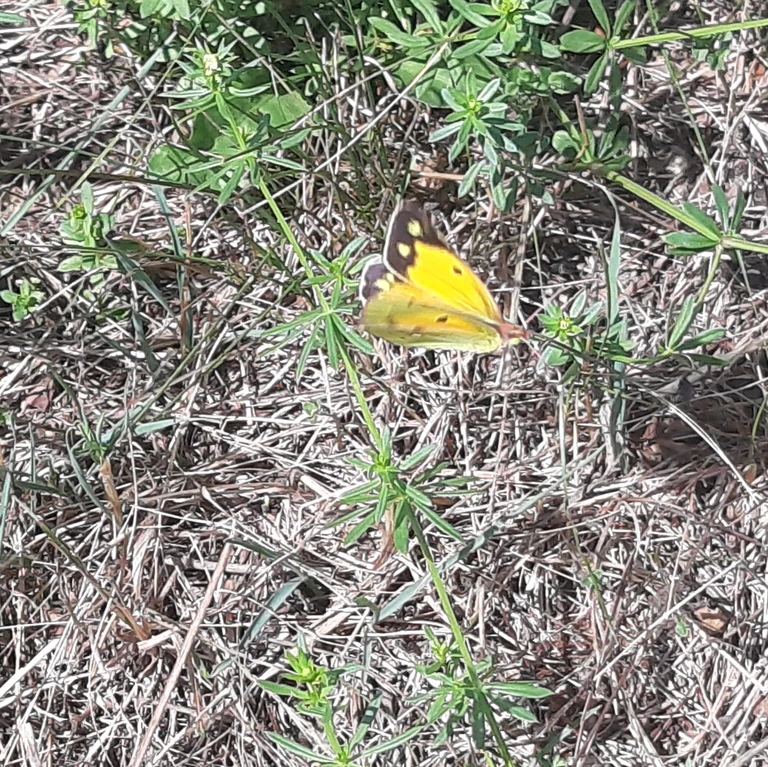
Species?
Colias croceus
